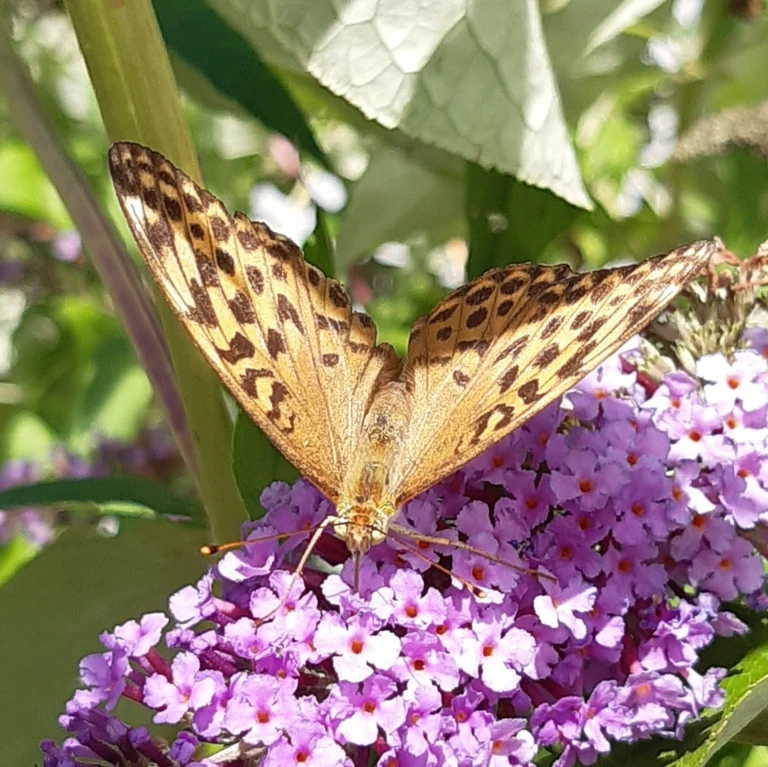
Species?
Argynnis paphia
